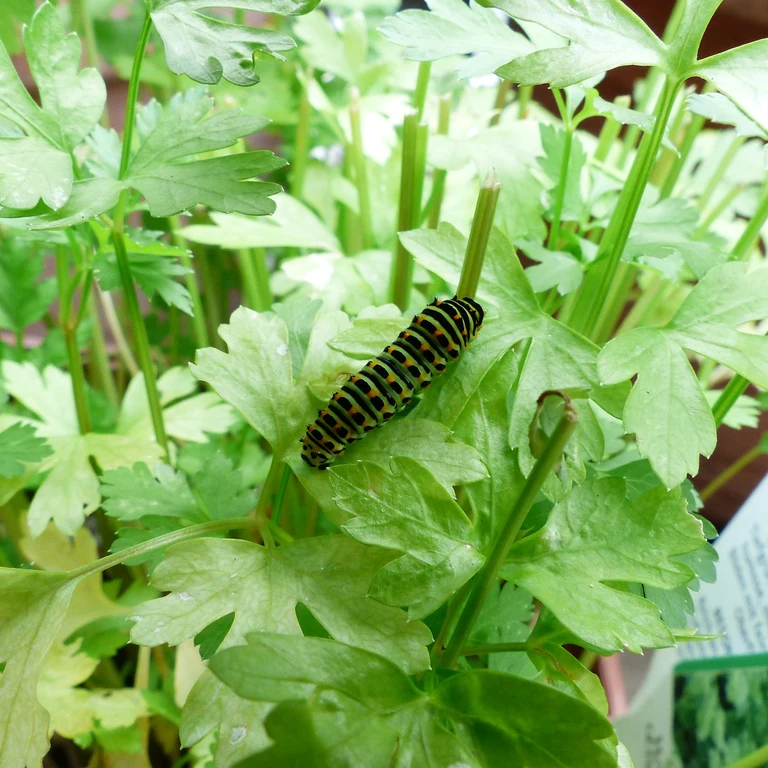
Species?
Papilio machaon
